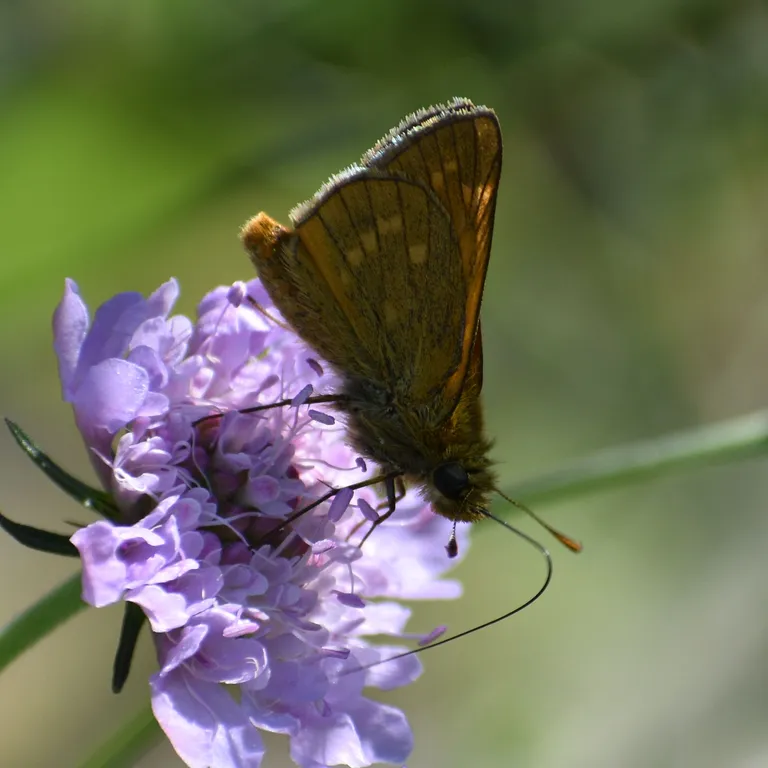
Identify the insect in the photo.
Ochlodes sylvanus (also Ochlodes venata)
